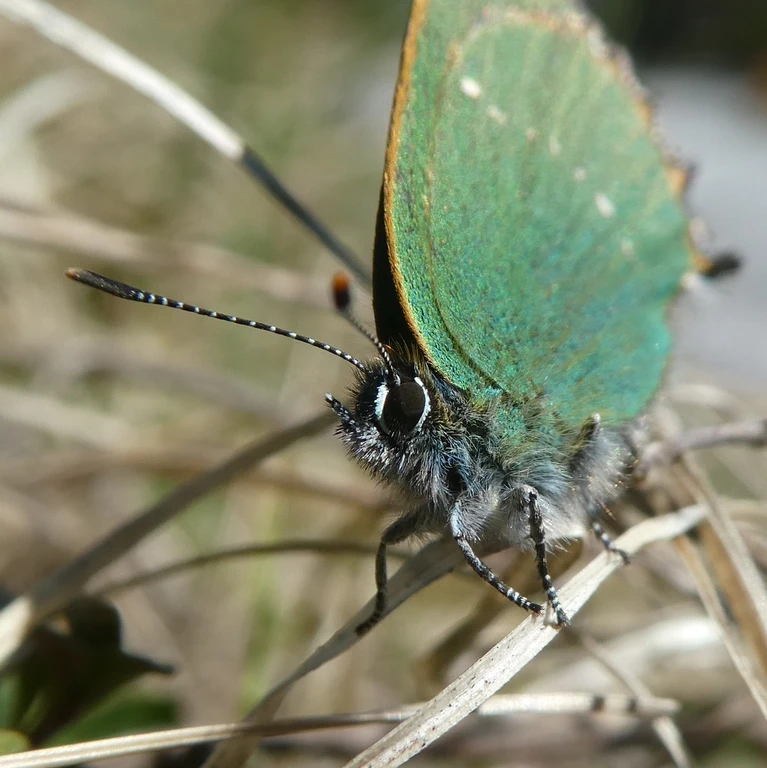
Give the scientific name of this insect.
Callophrys rubi
